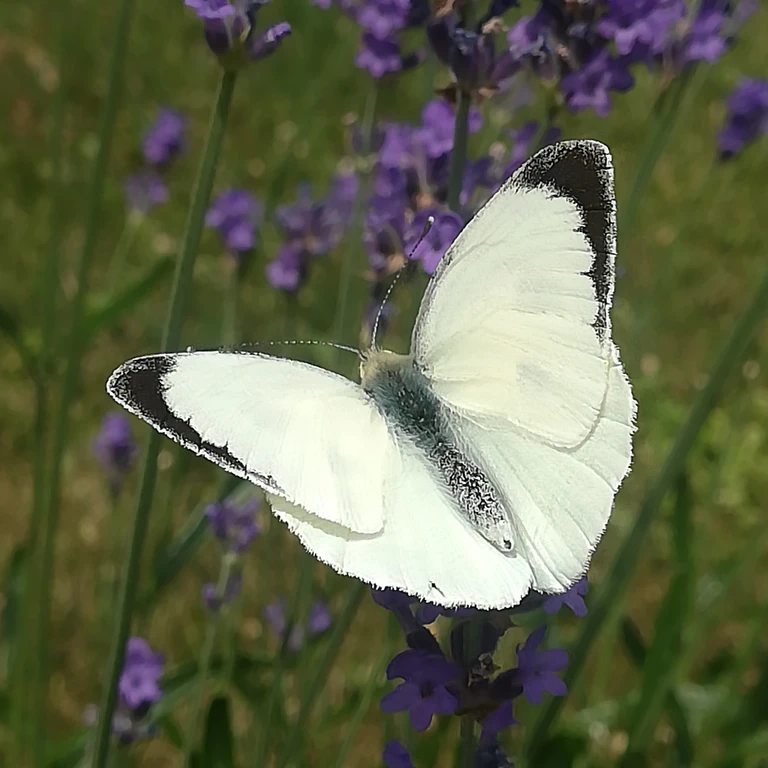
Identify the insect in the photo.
Pieris brassicae
